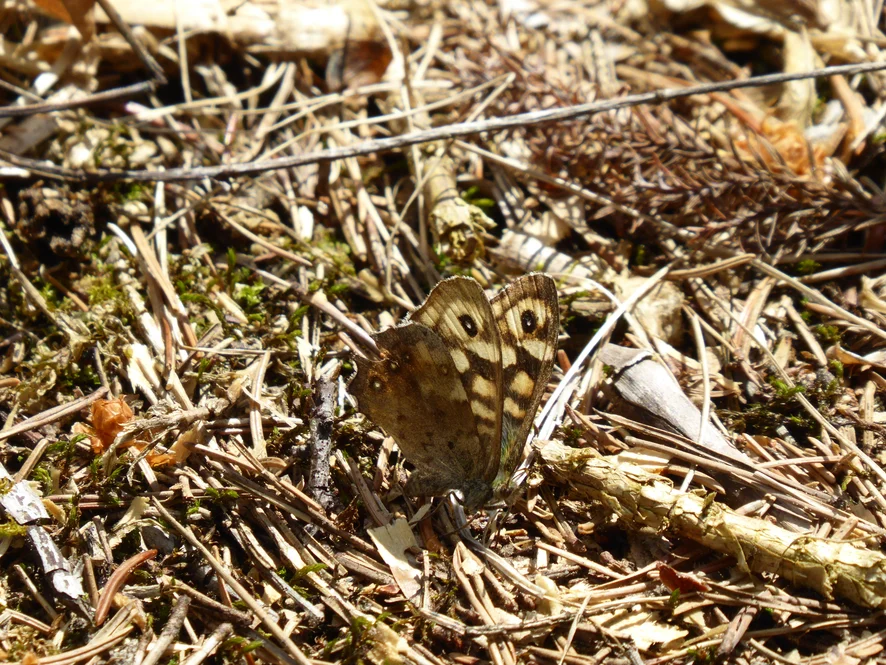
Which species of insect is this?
Pararge aegeria
